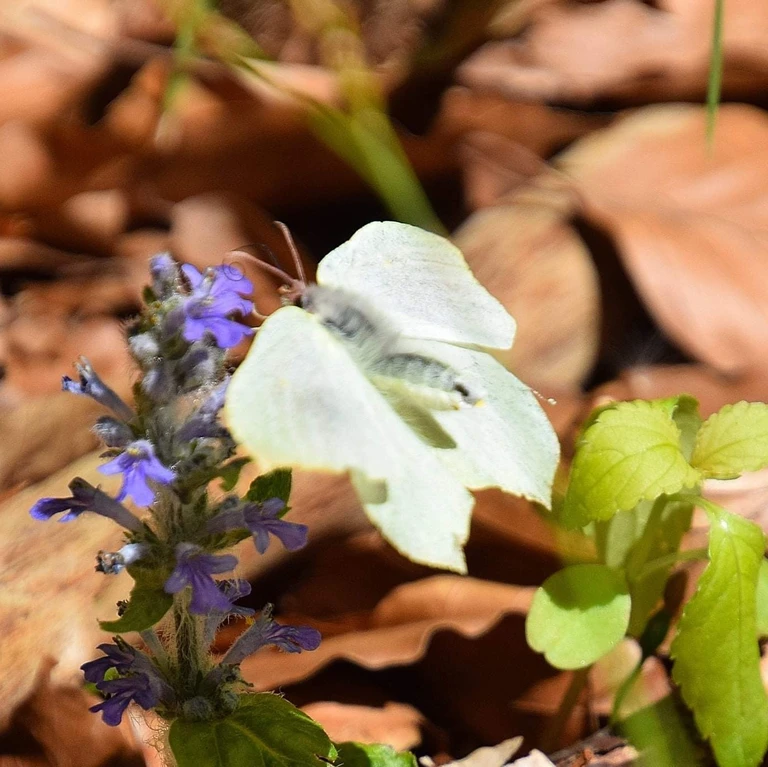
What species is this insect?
Gonepteryx rhamni
